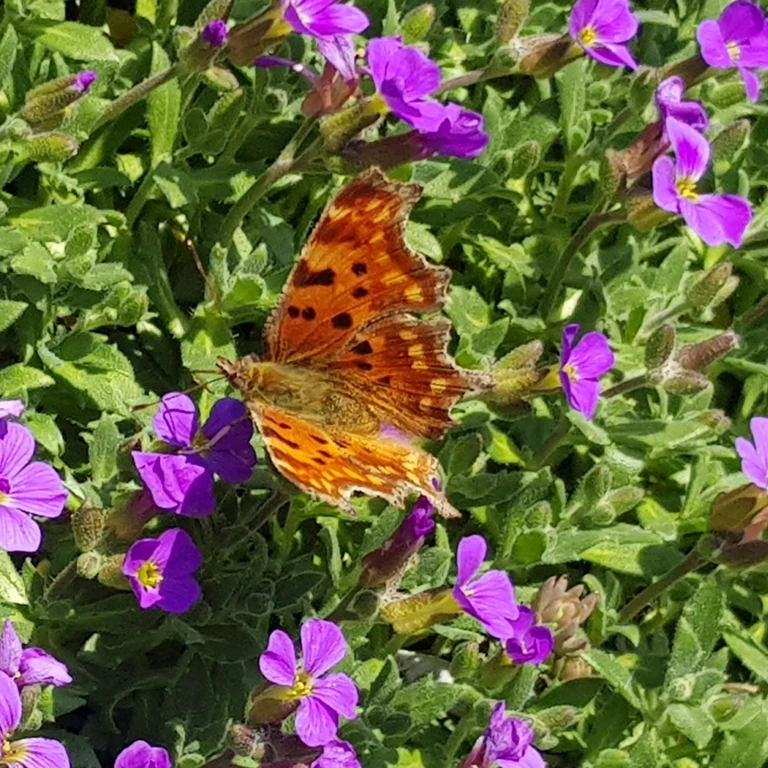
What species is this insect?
Polygonia c-album
